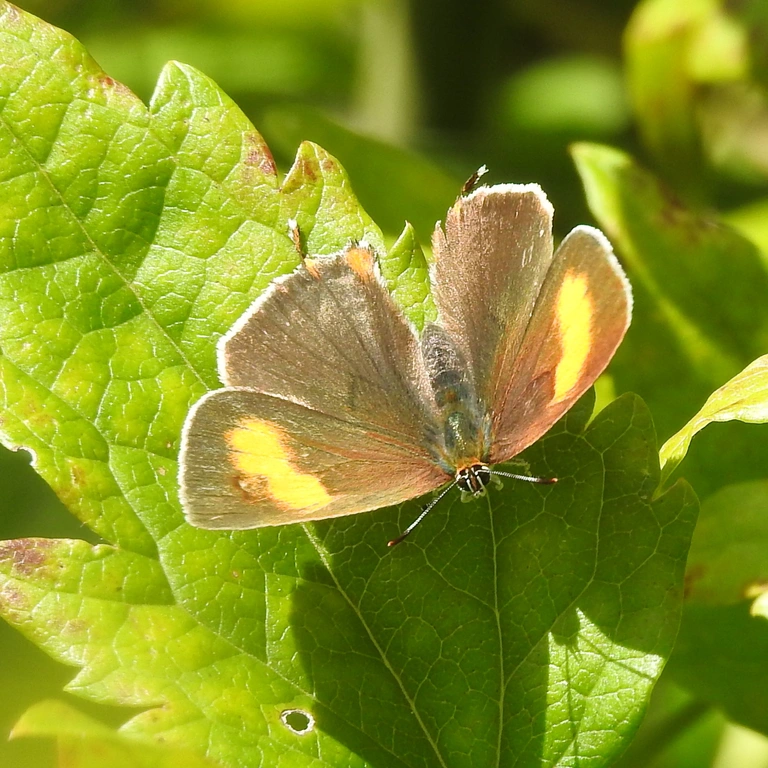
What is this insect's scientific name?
Thecla betulae
